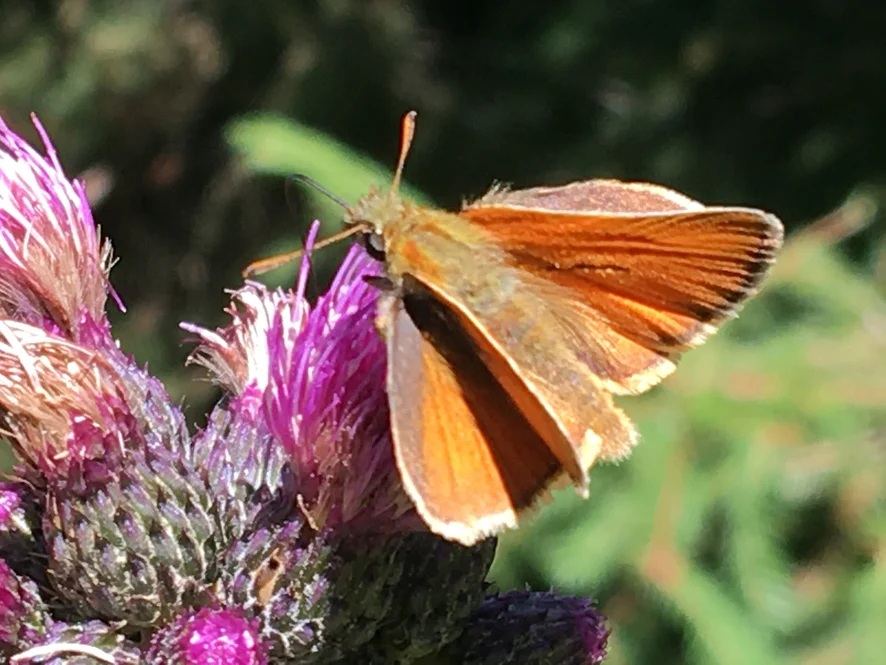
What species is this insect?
Thymelicus sylvestris
